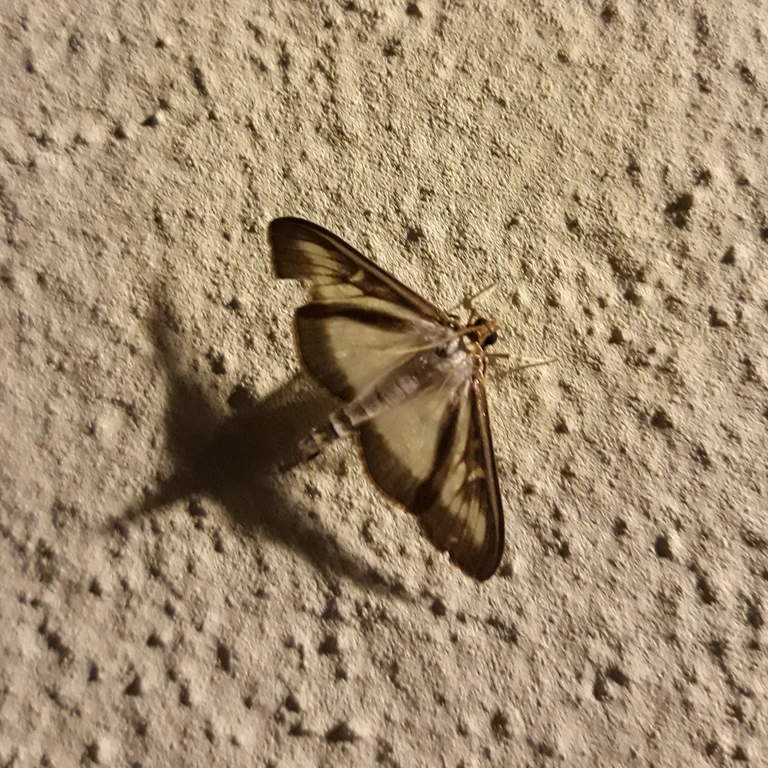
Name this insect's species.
Cydalima perspectalis
